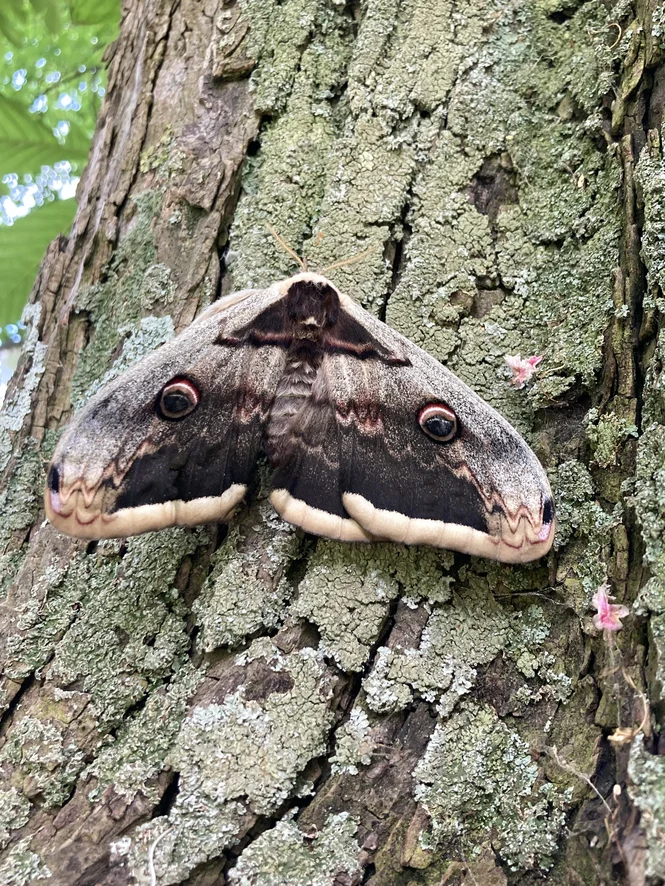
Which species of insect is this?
Saturnia pyri
